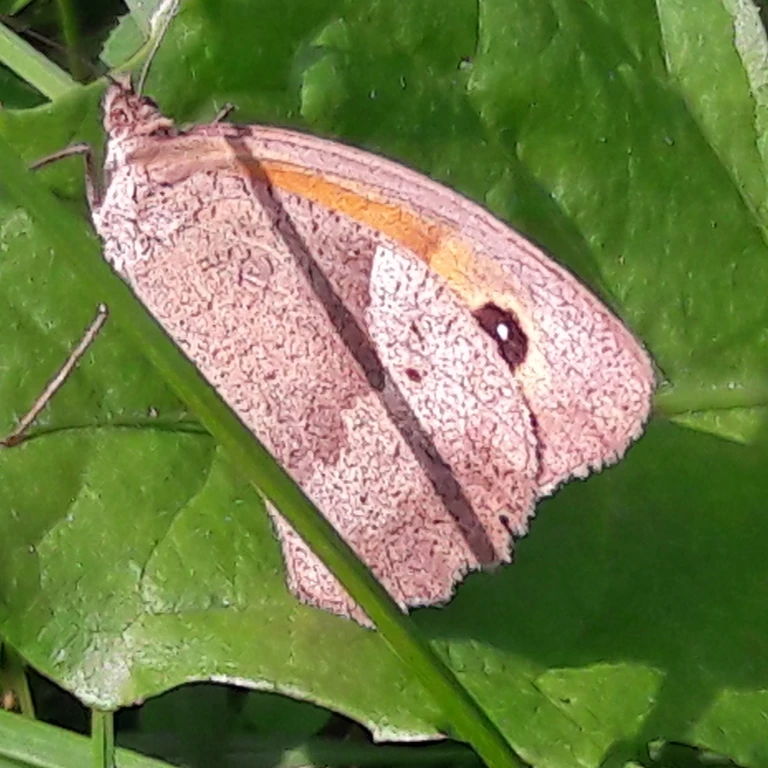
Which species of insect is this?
Maniola jurtina
